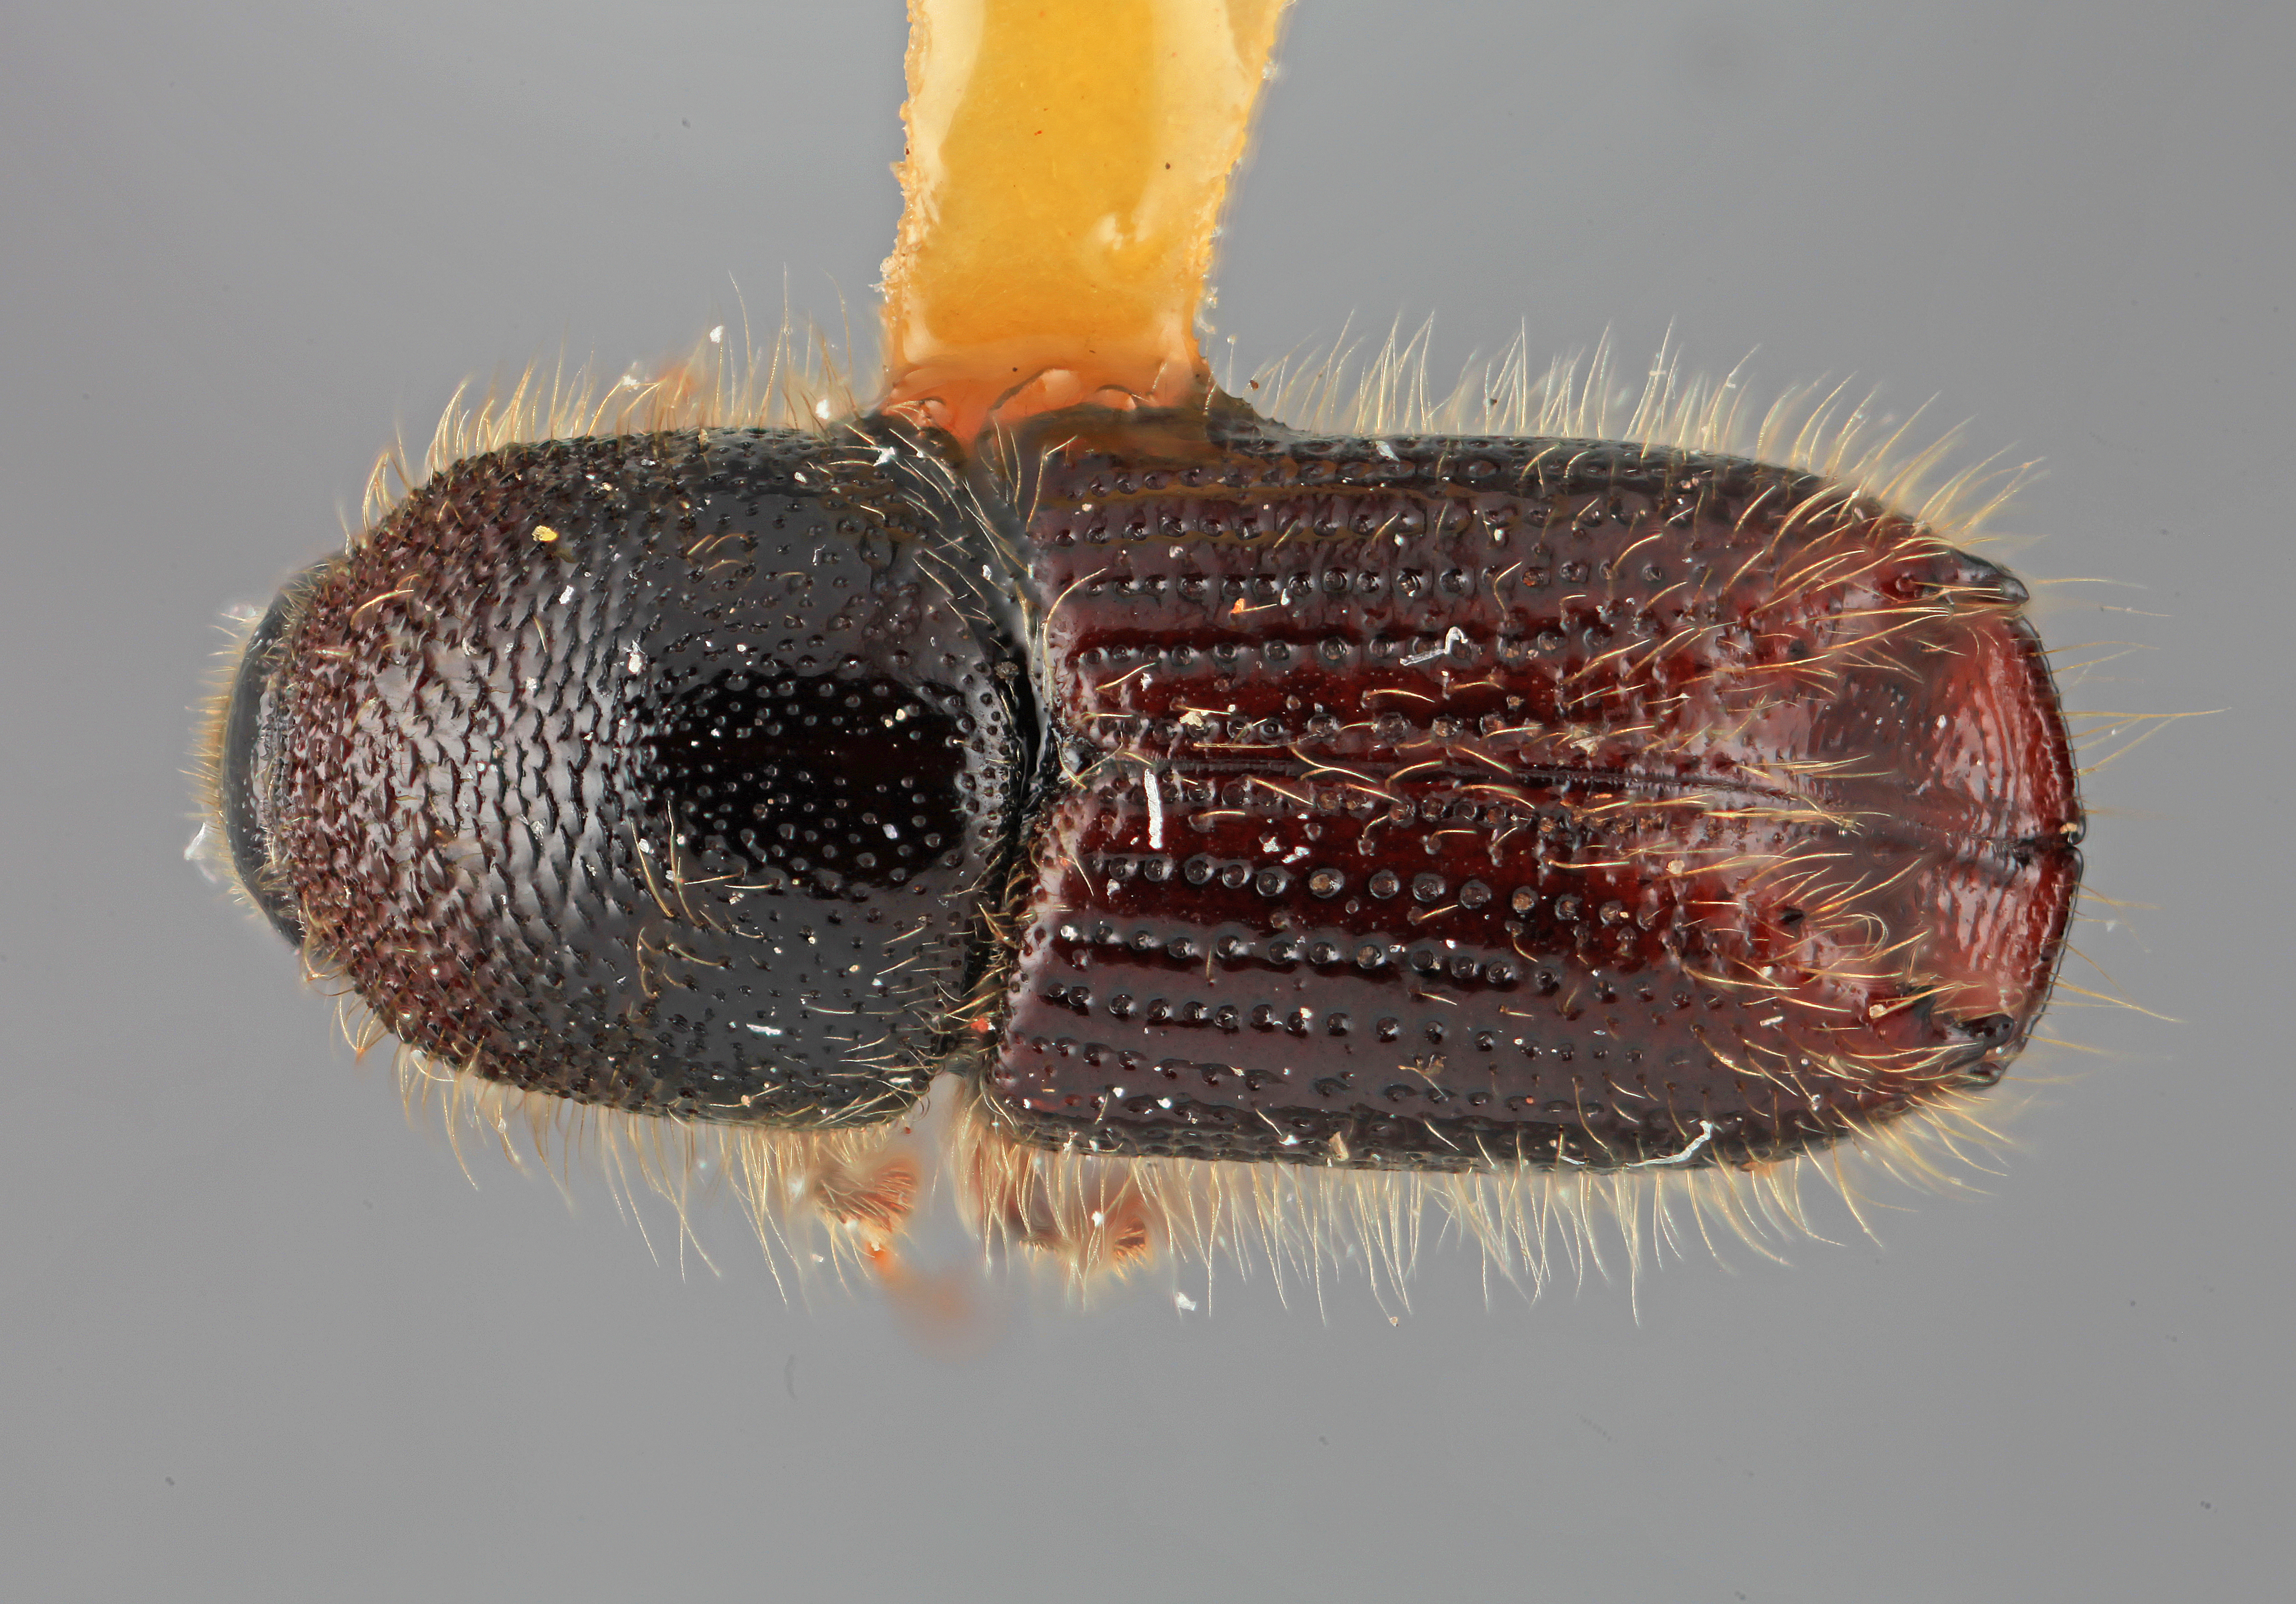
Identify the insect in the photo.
Ips utahensis
